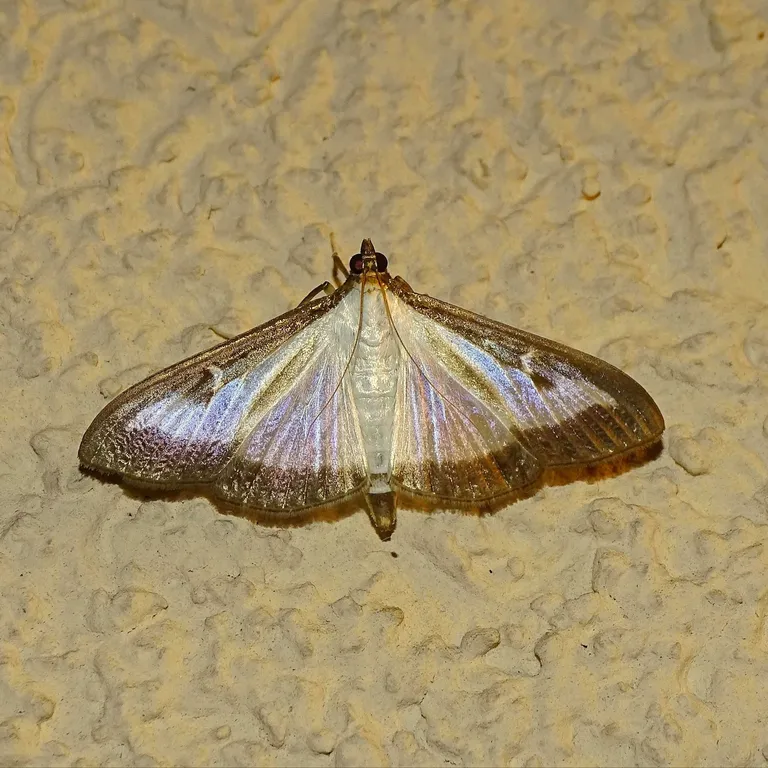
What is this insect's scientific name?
Cydalima perspectalis
